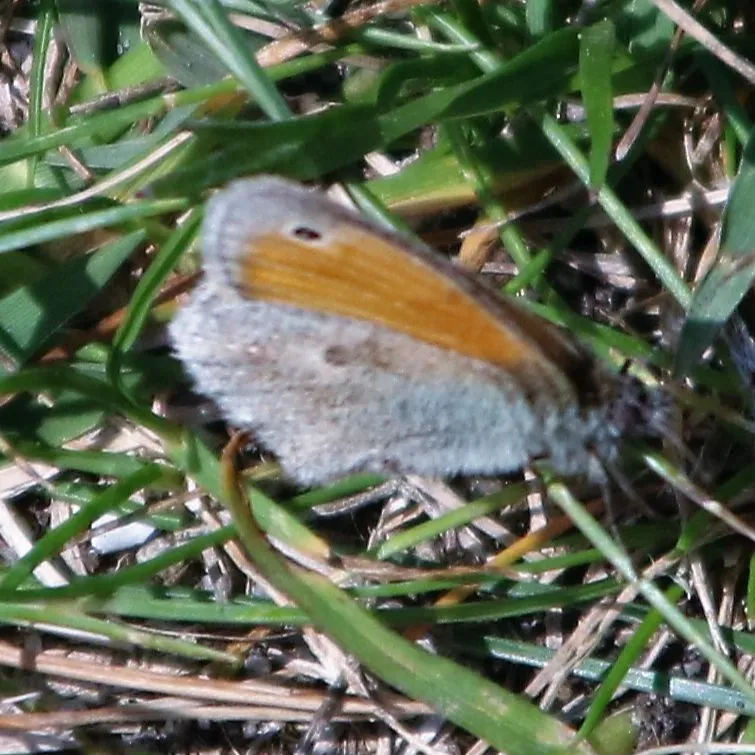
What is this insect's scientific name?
Coenonympha pamphilus
